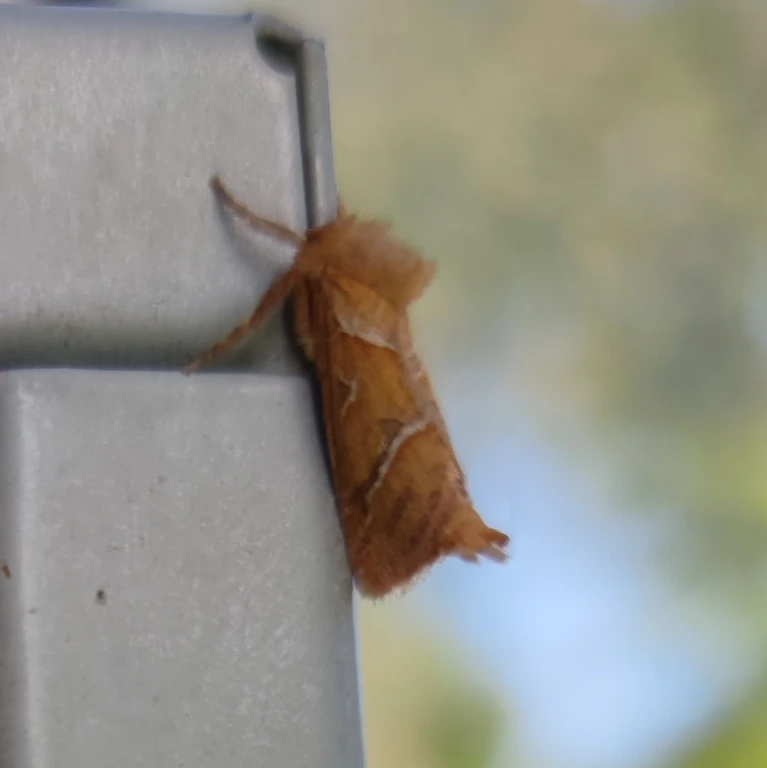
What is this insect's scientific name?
Triodia sylvina
